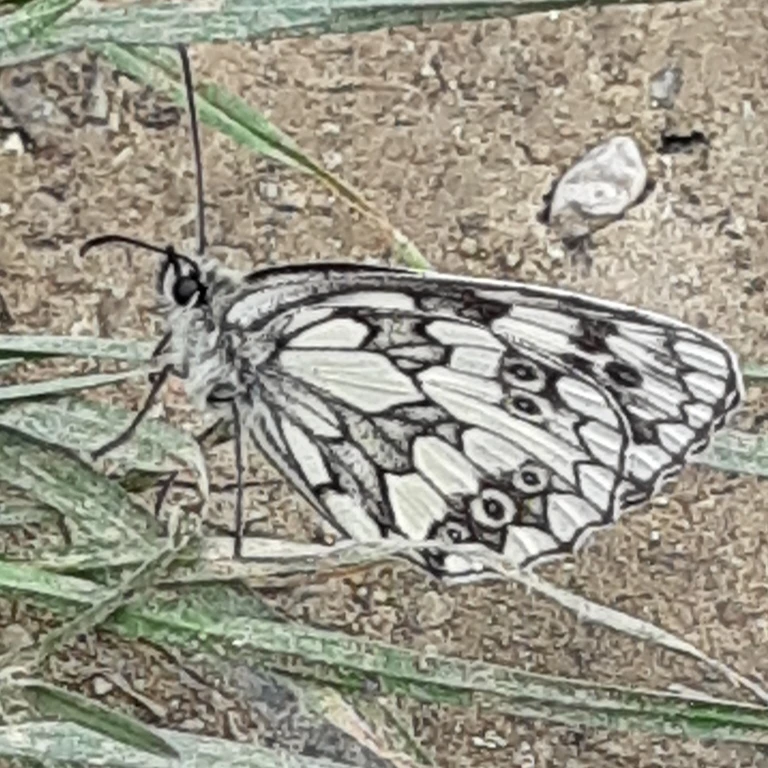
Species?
Melanargia galathea
